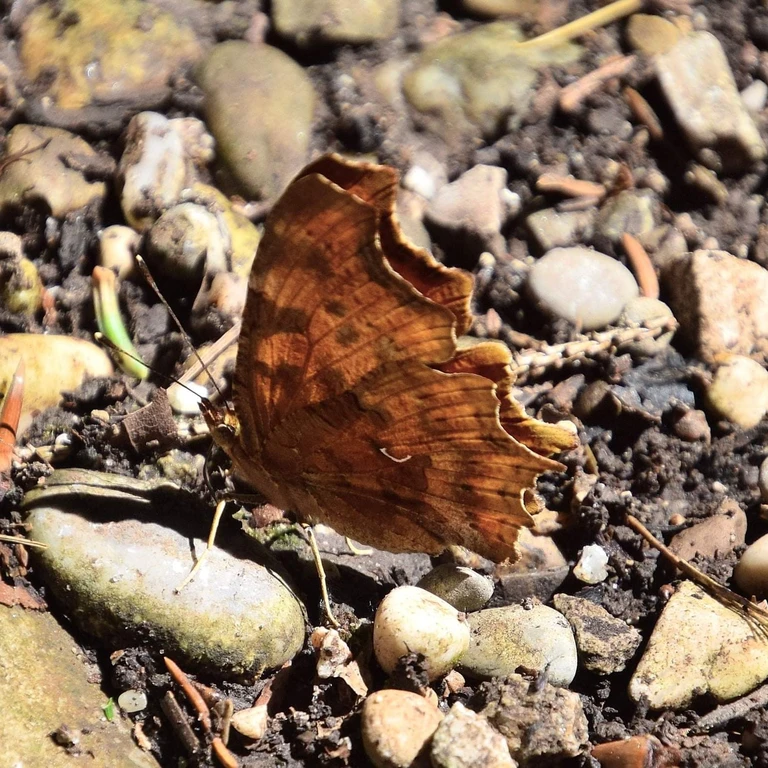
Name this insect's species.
Polygonia c-album
